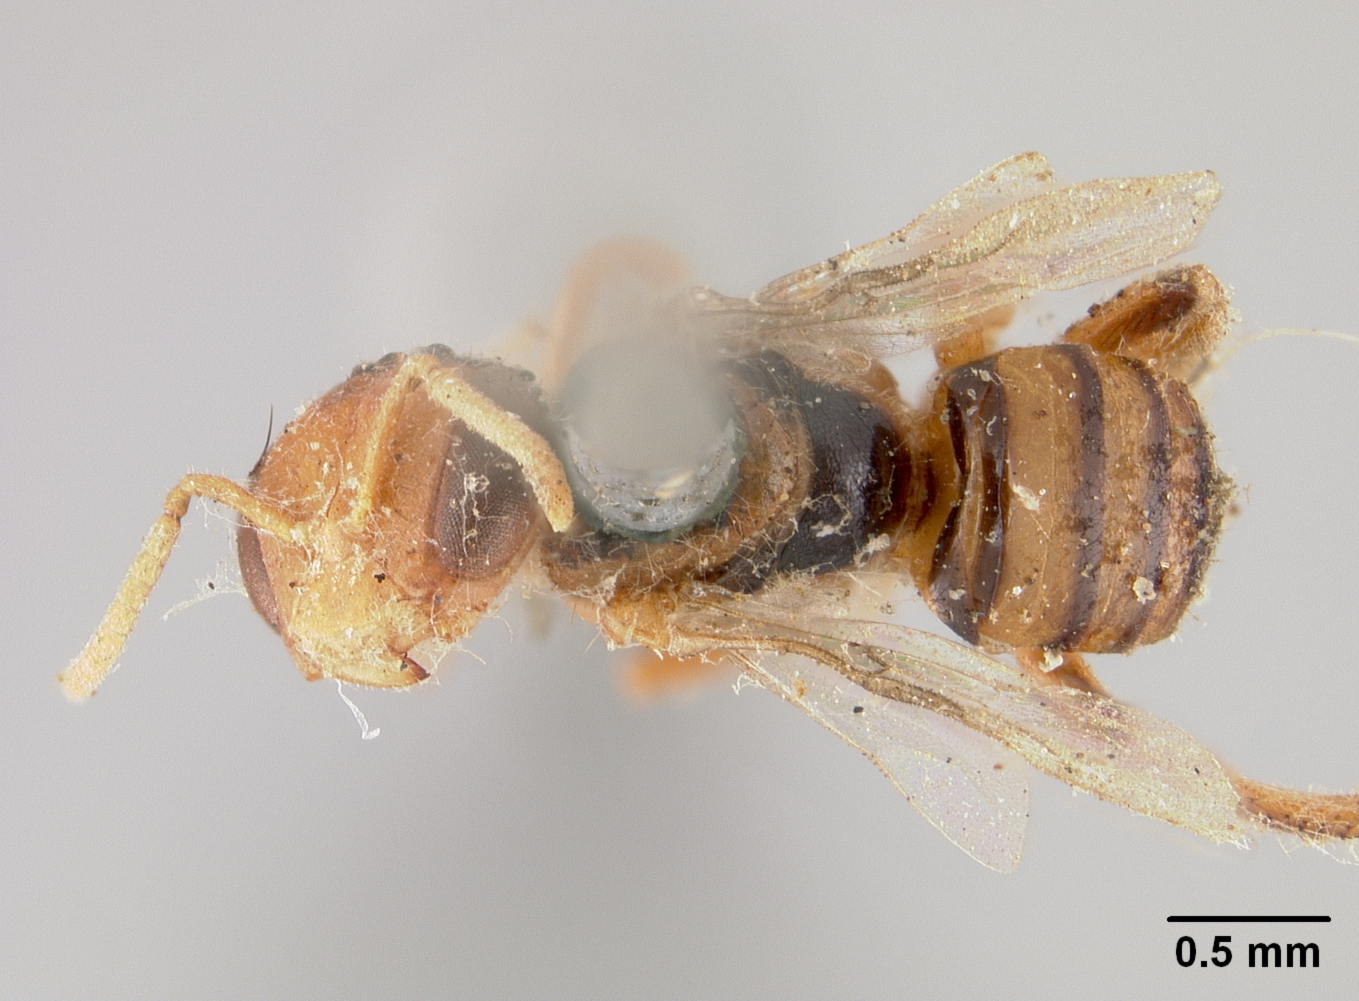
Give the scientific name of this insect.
Trigona atomaria
